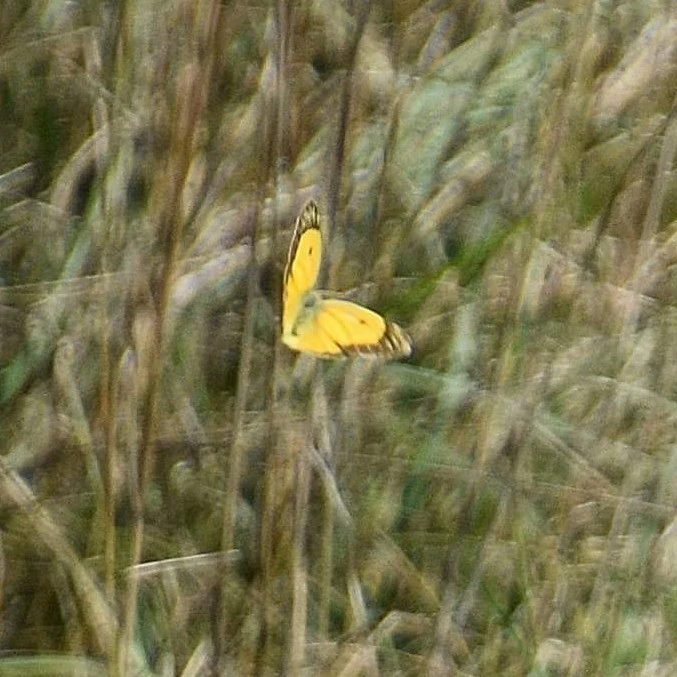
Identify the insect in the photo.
Colias croceus
